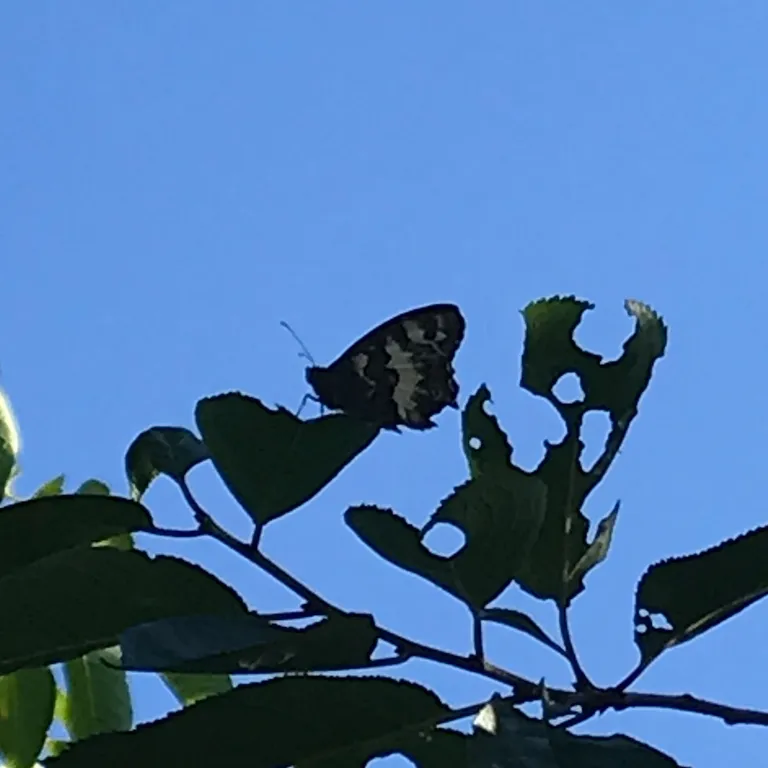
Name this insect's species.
Brintesia circe
